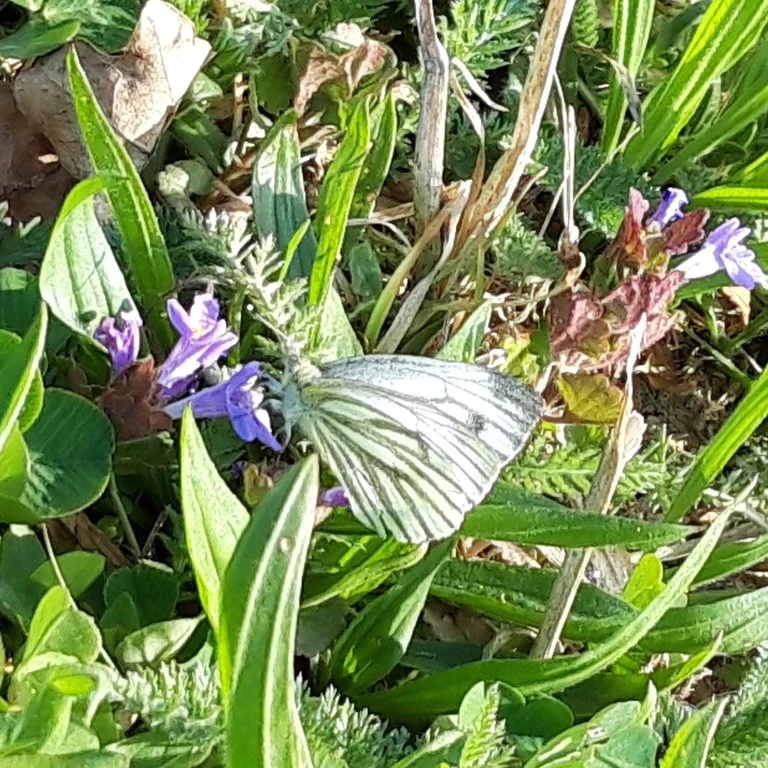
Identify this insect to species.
Pieris napi
